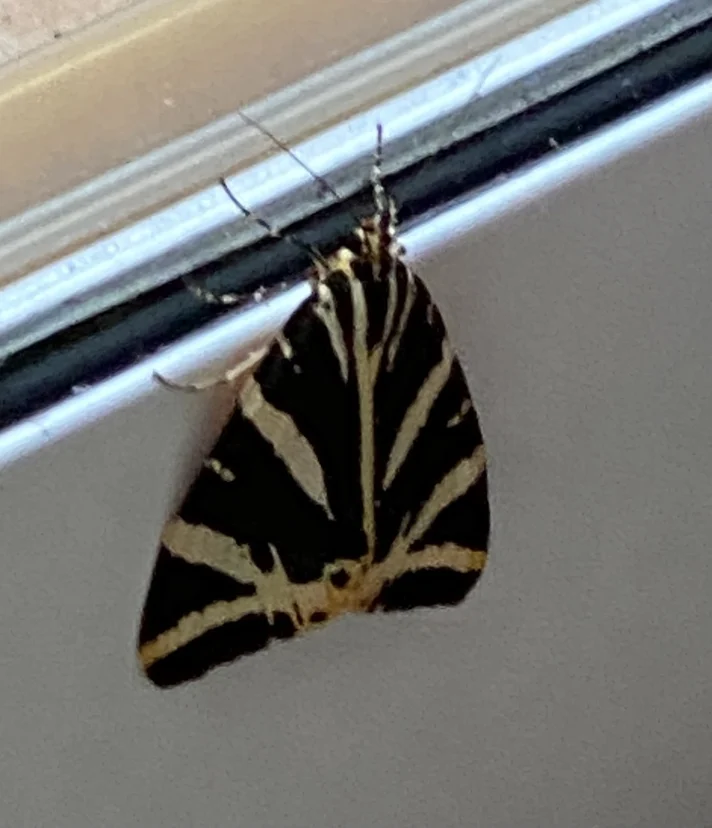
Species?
Euplagia quadripunctaria
